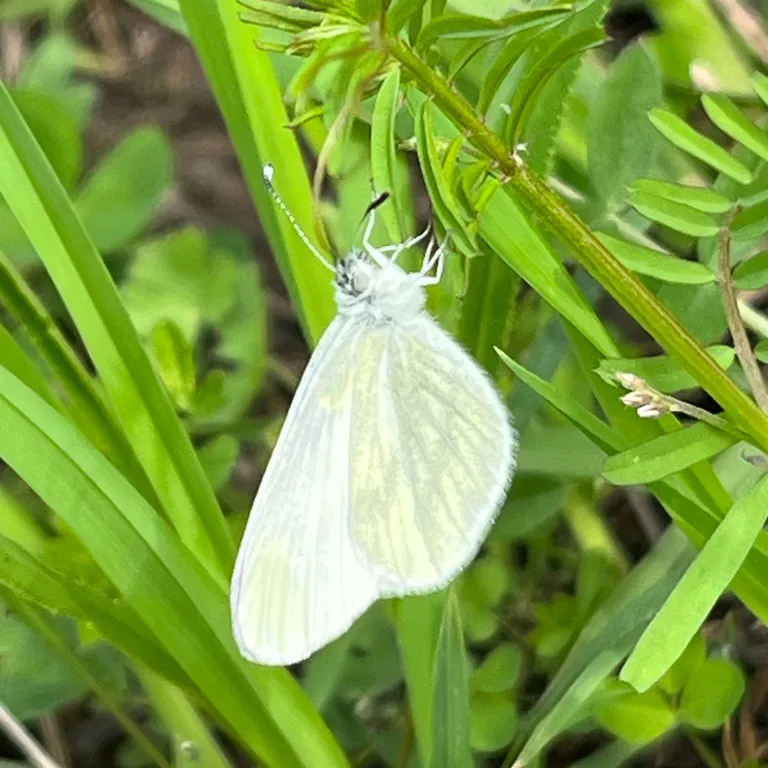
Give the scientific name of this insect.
Leptidea sinapis/juvernica
